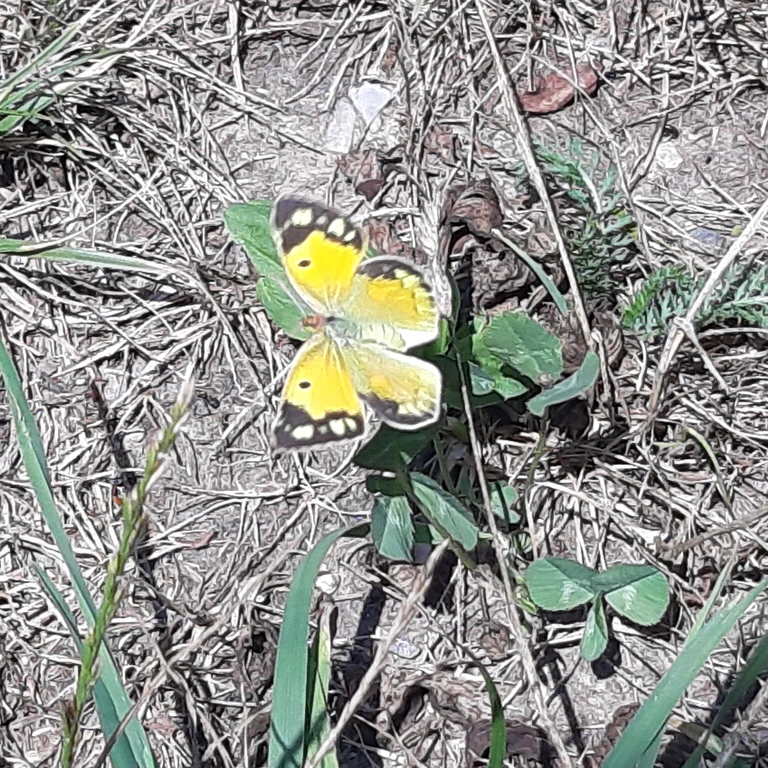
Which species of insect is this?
Colias croceus
